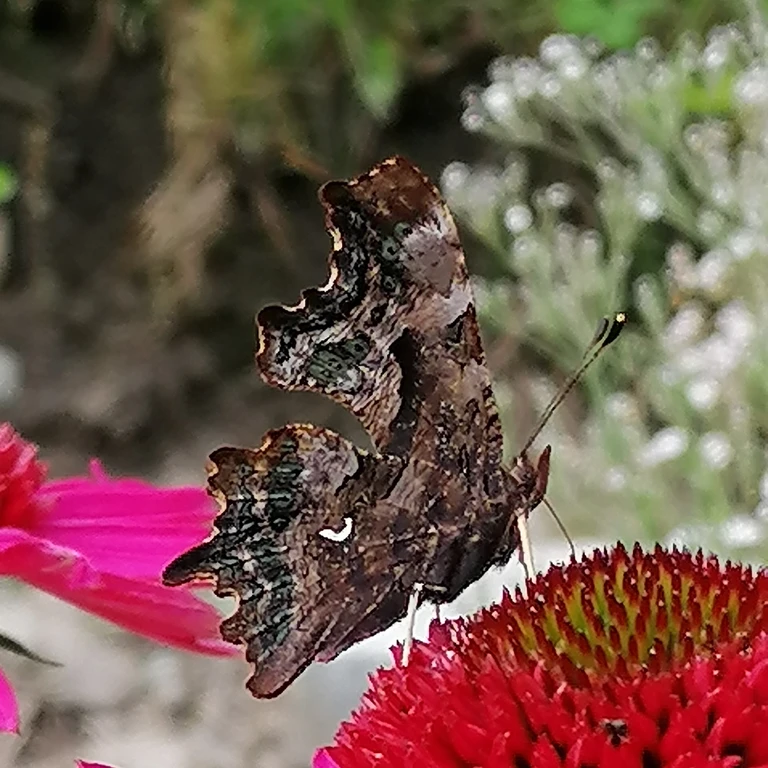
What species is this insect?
Polygonia c-album
